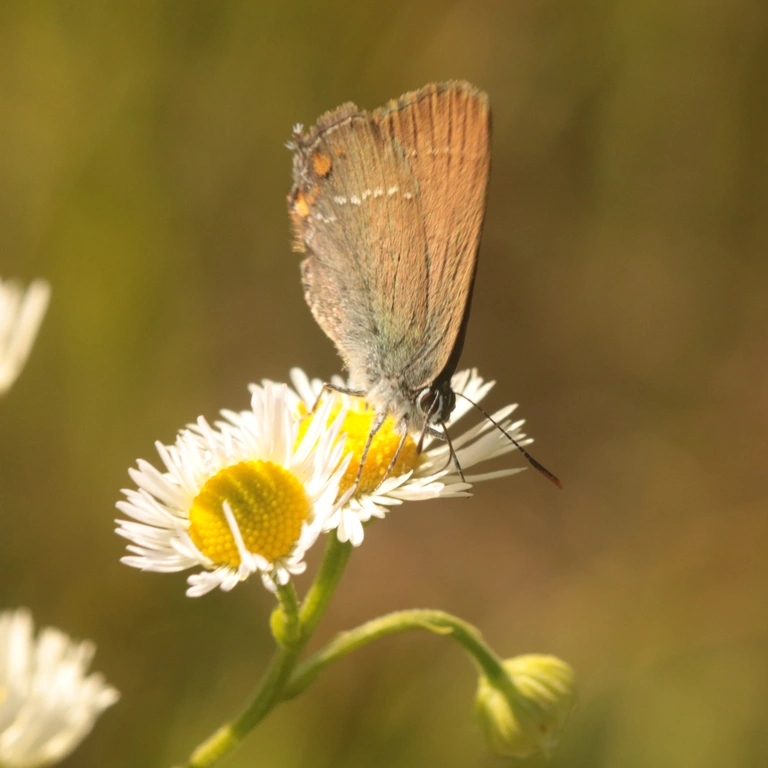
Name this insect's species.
Satyrium acaciae (also Strymon acaciae)
